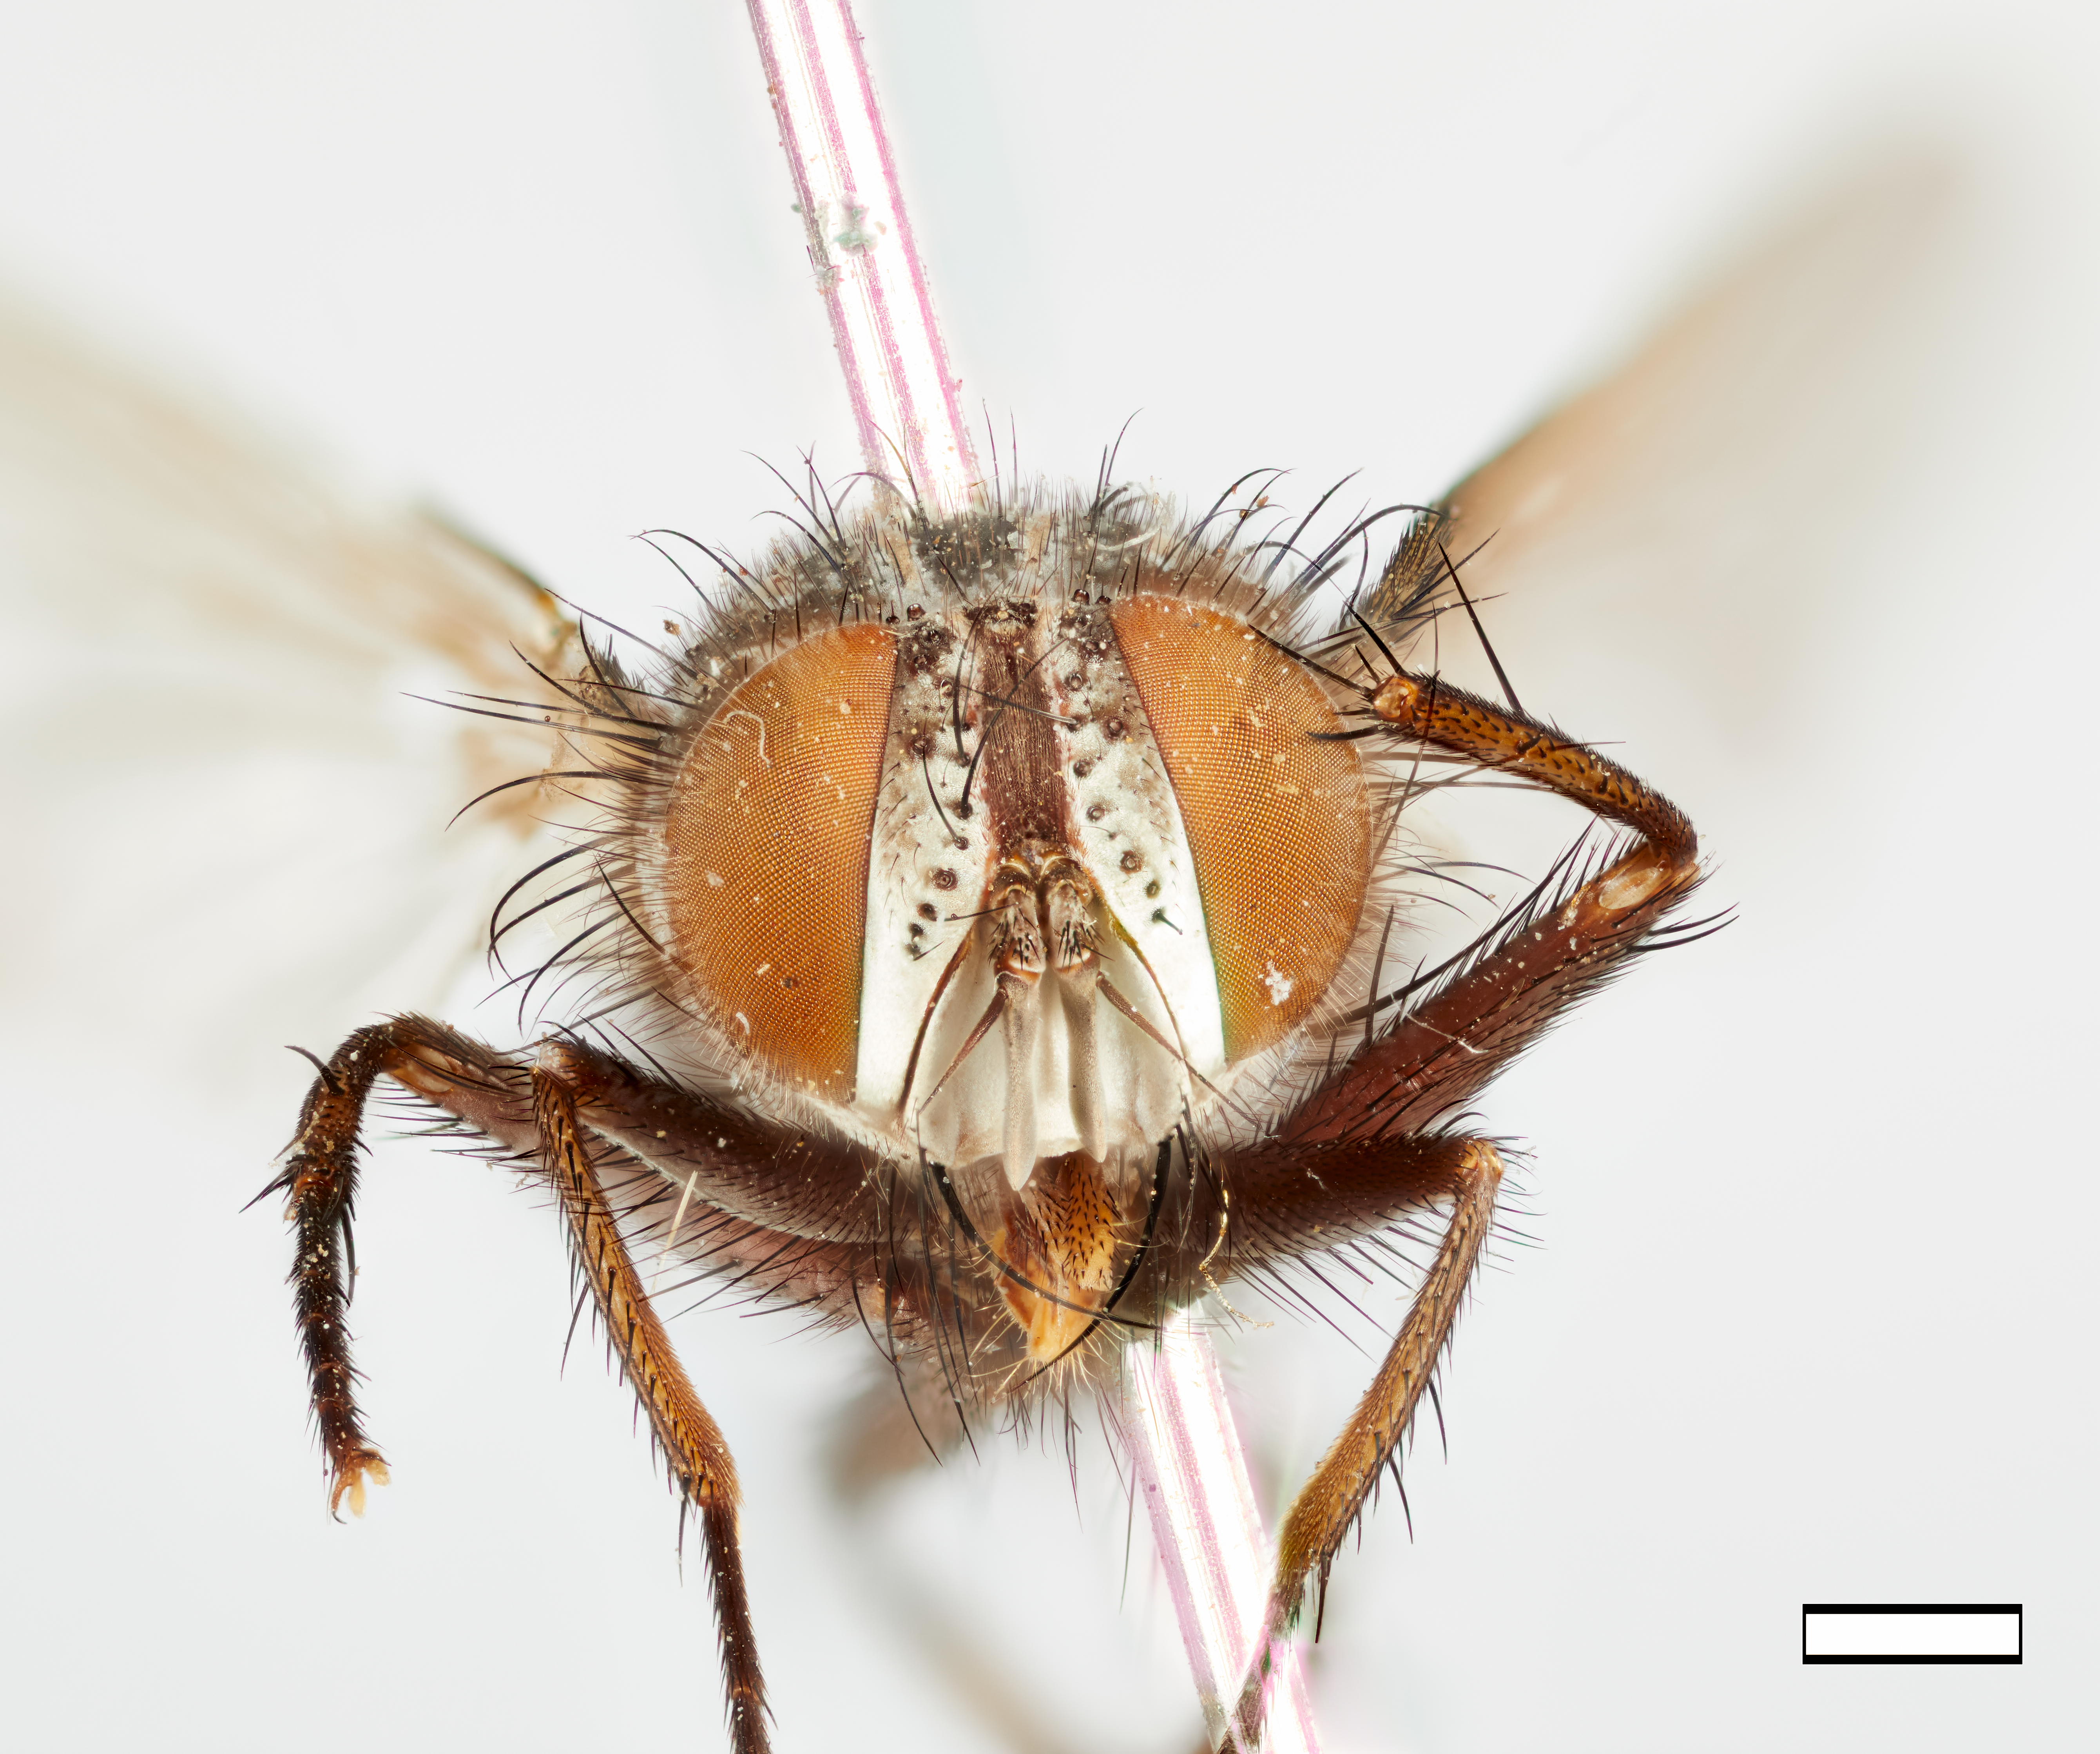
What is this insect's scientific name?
Exorista blandita
